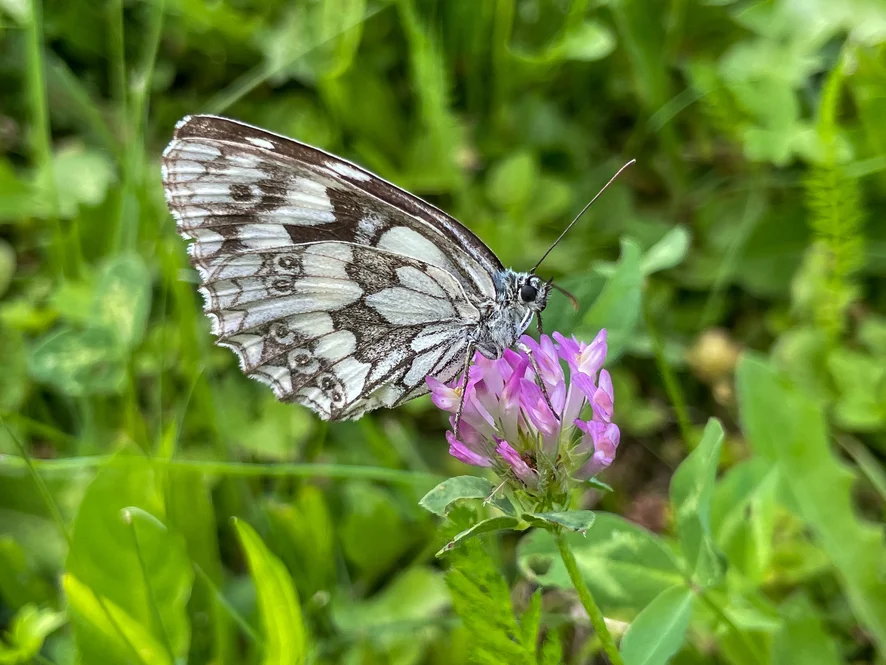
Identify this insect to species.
Melanargia galathea
